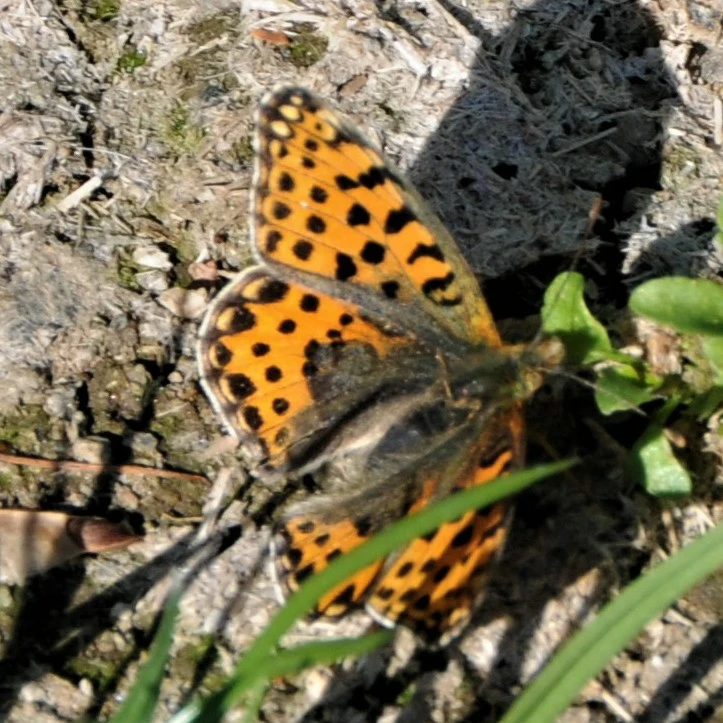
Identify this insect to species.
Issoria lathonia
